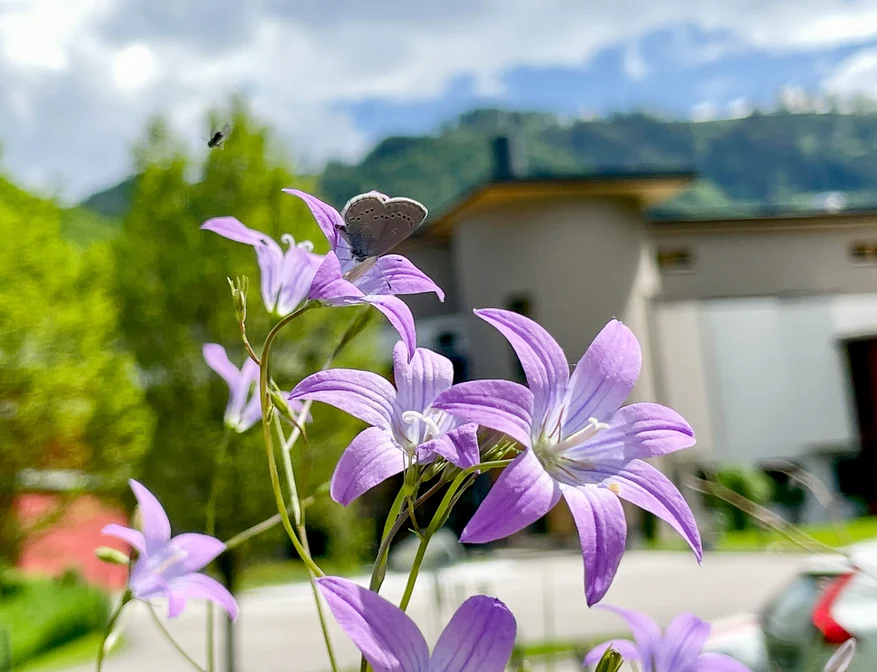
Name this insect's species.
Cupido minimus
